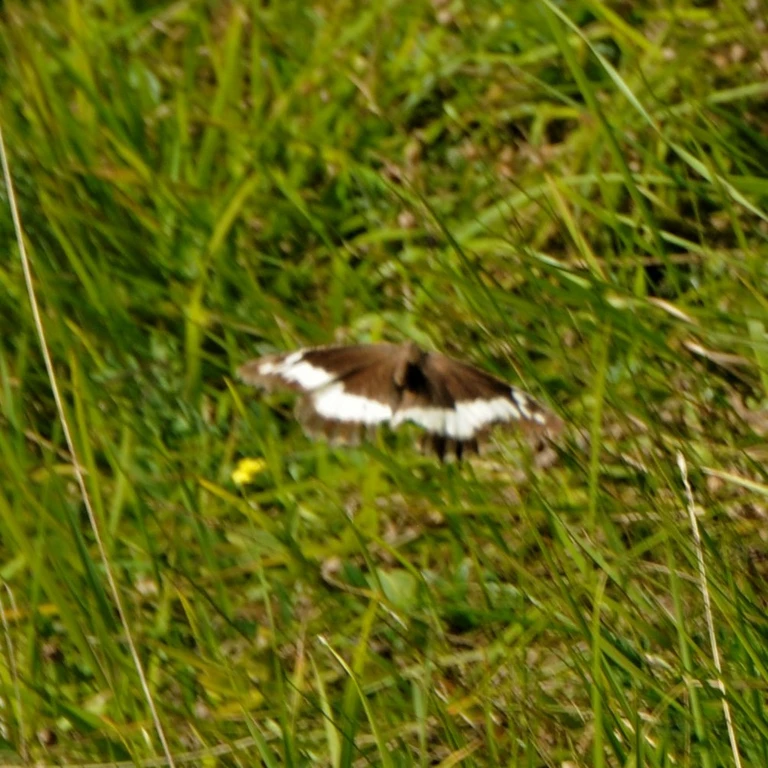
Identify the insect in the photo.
Brintesia circe
